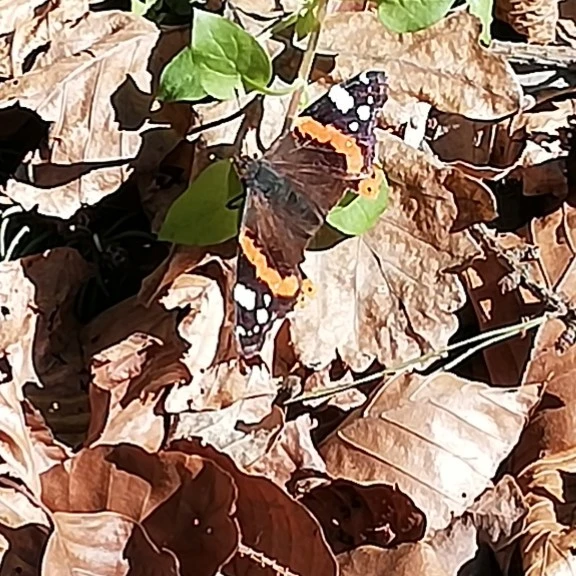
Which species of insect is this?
Vanessa atalanta
